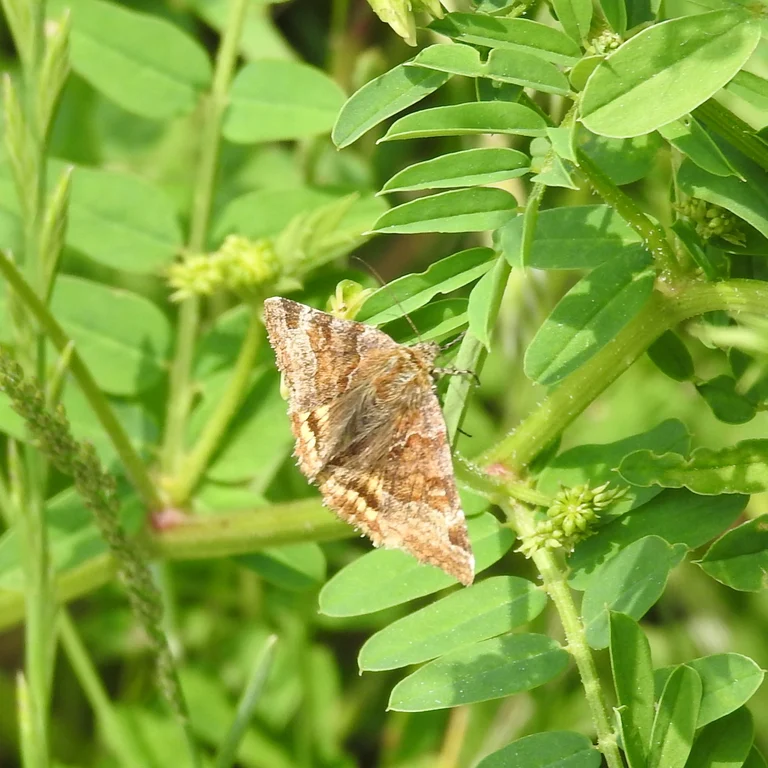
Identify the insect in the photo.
Euclidia glyphica
